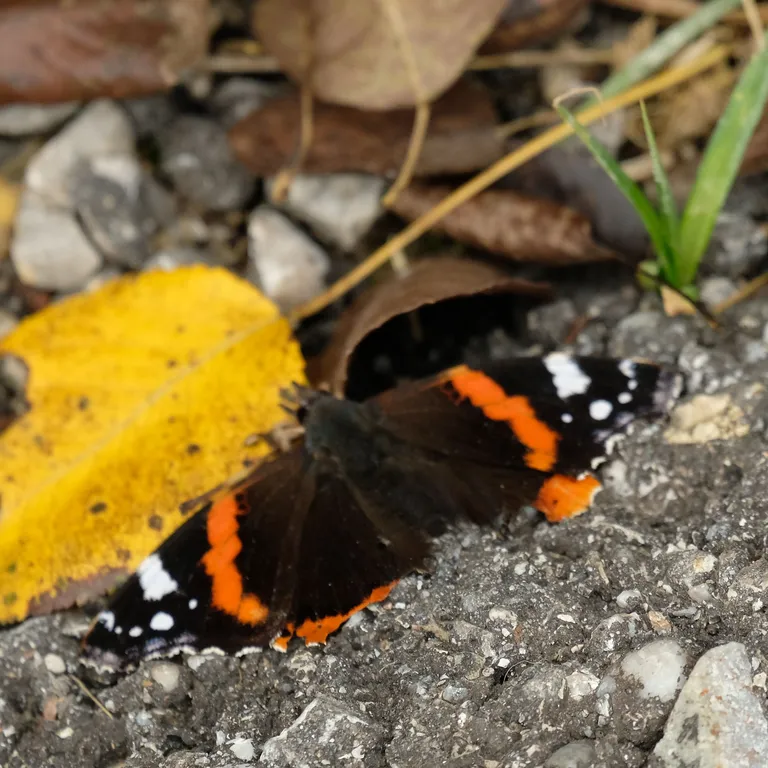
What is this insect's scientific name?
Vanessa atalanta
